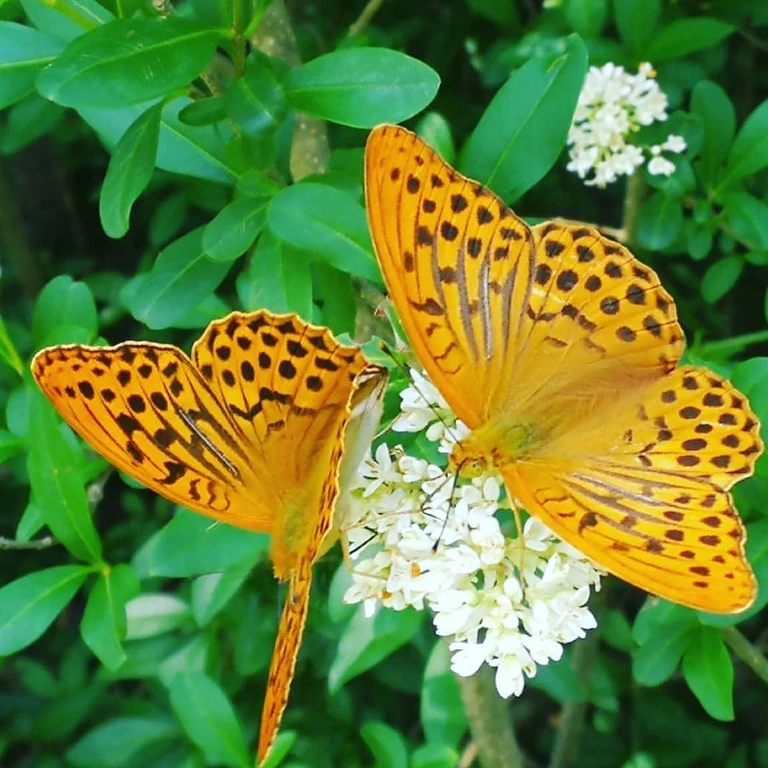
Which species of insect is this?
Argynnis paphia
